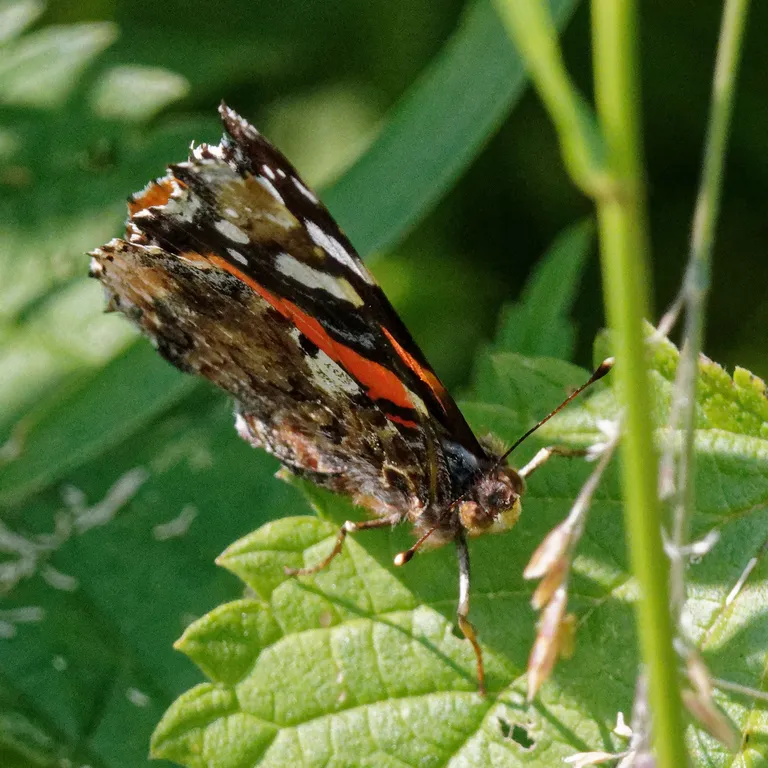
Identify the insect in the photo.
Vanessa atalanta
